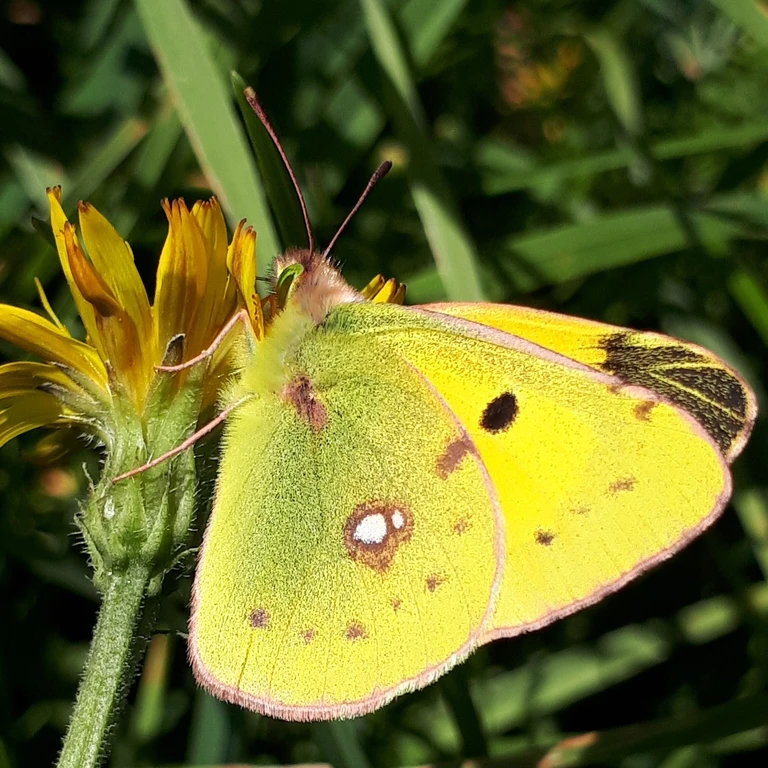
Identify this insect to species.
Colias croceus
